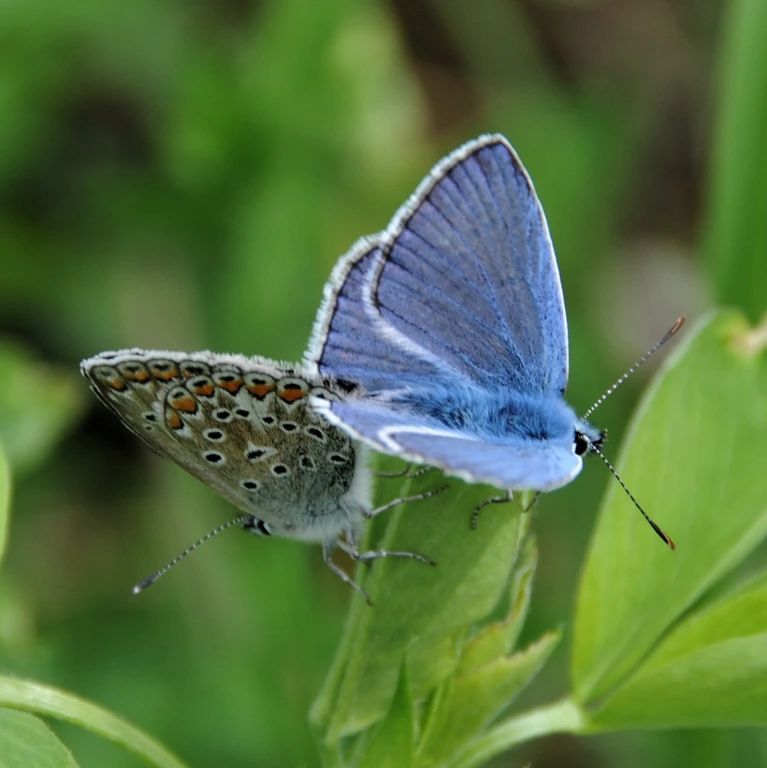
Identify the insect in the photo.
Polyommatus icarus
